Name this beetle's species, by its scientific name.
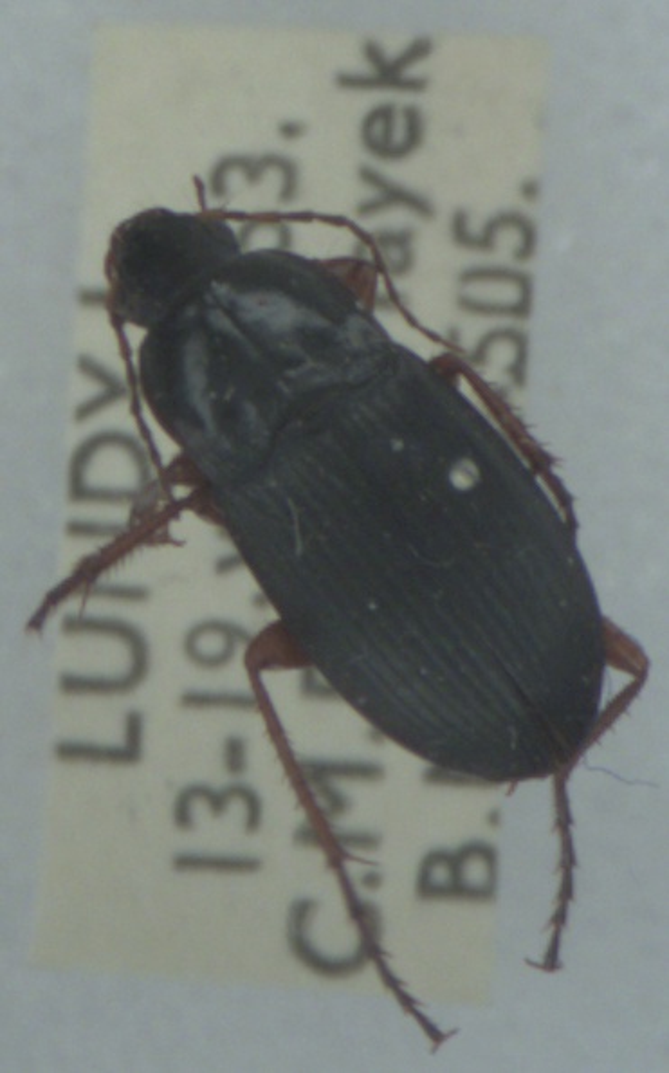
Calathus fuscipes
